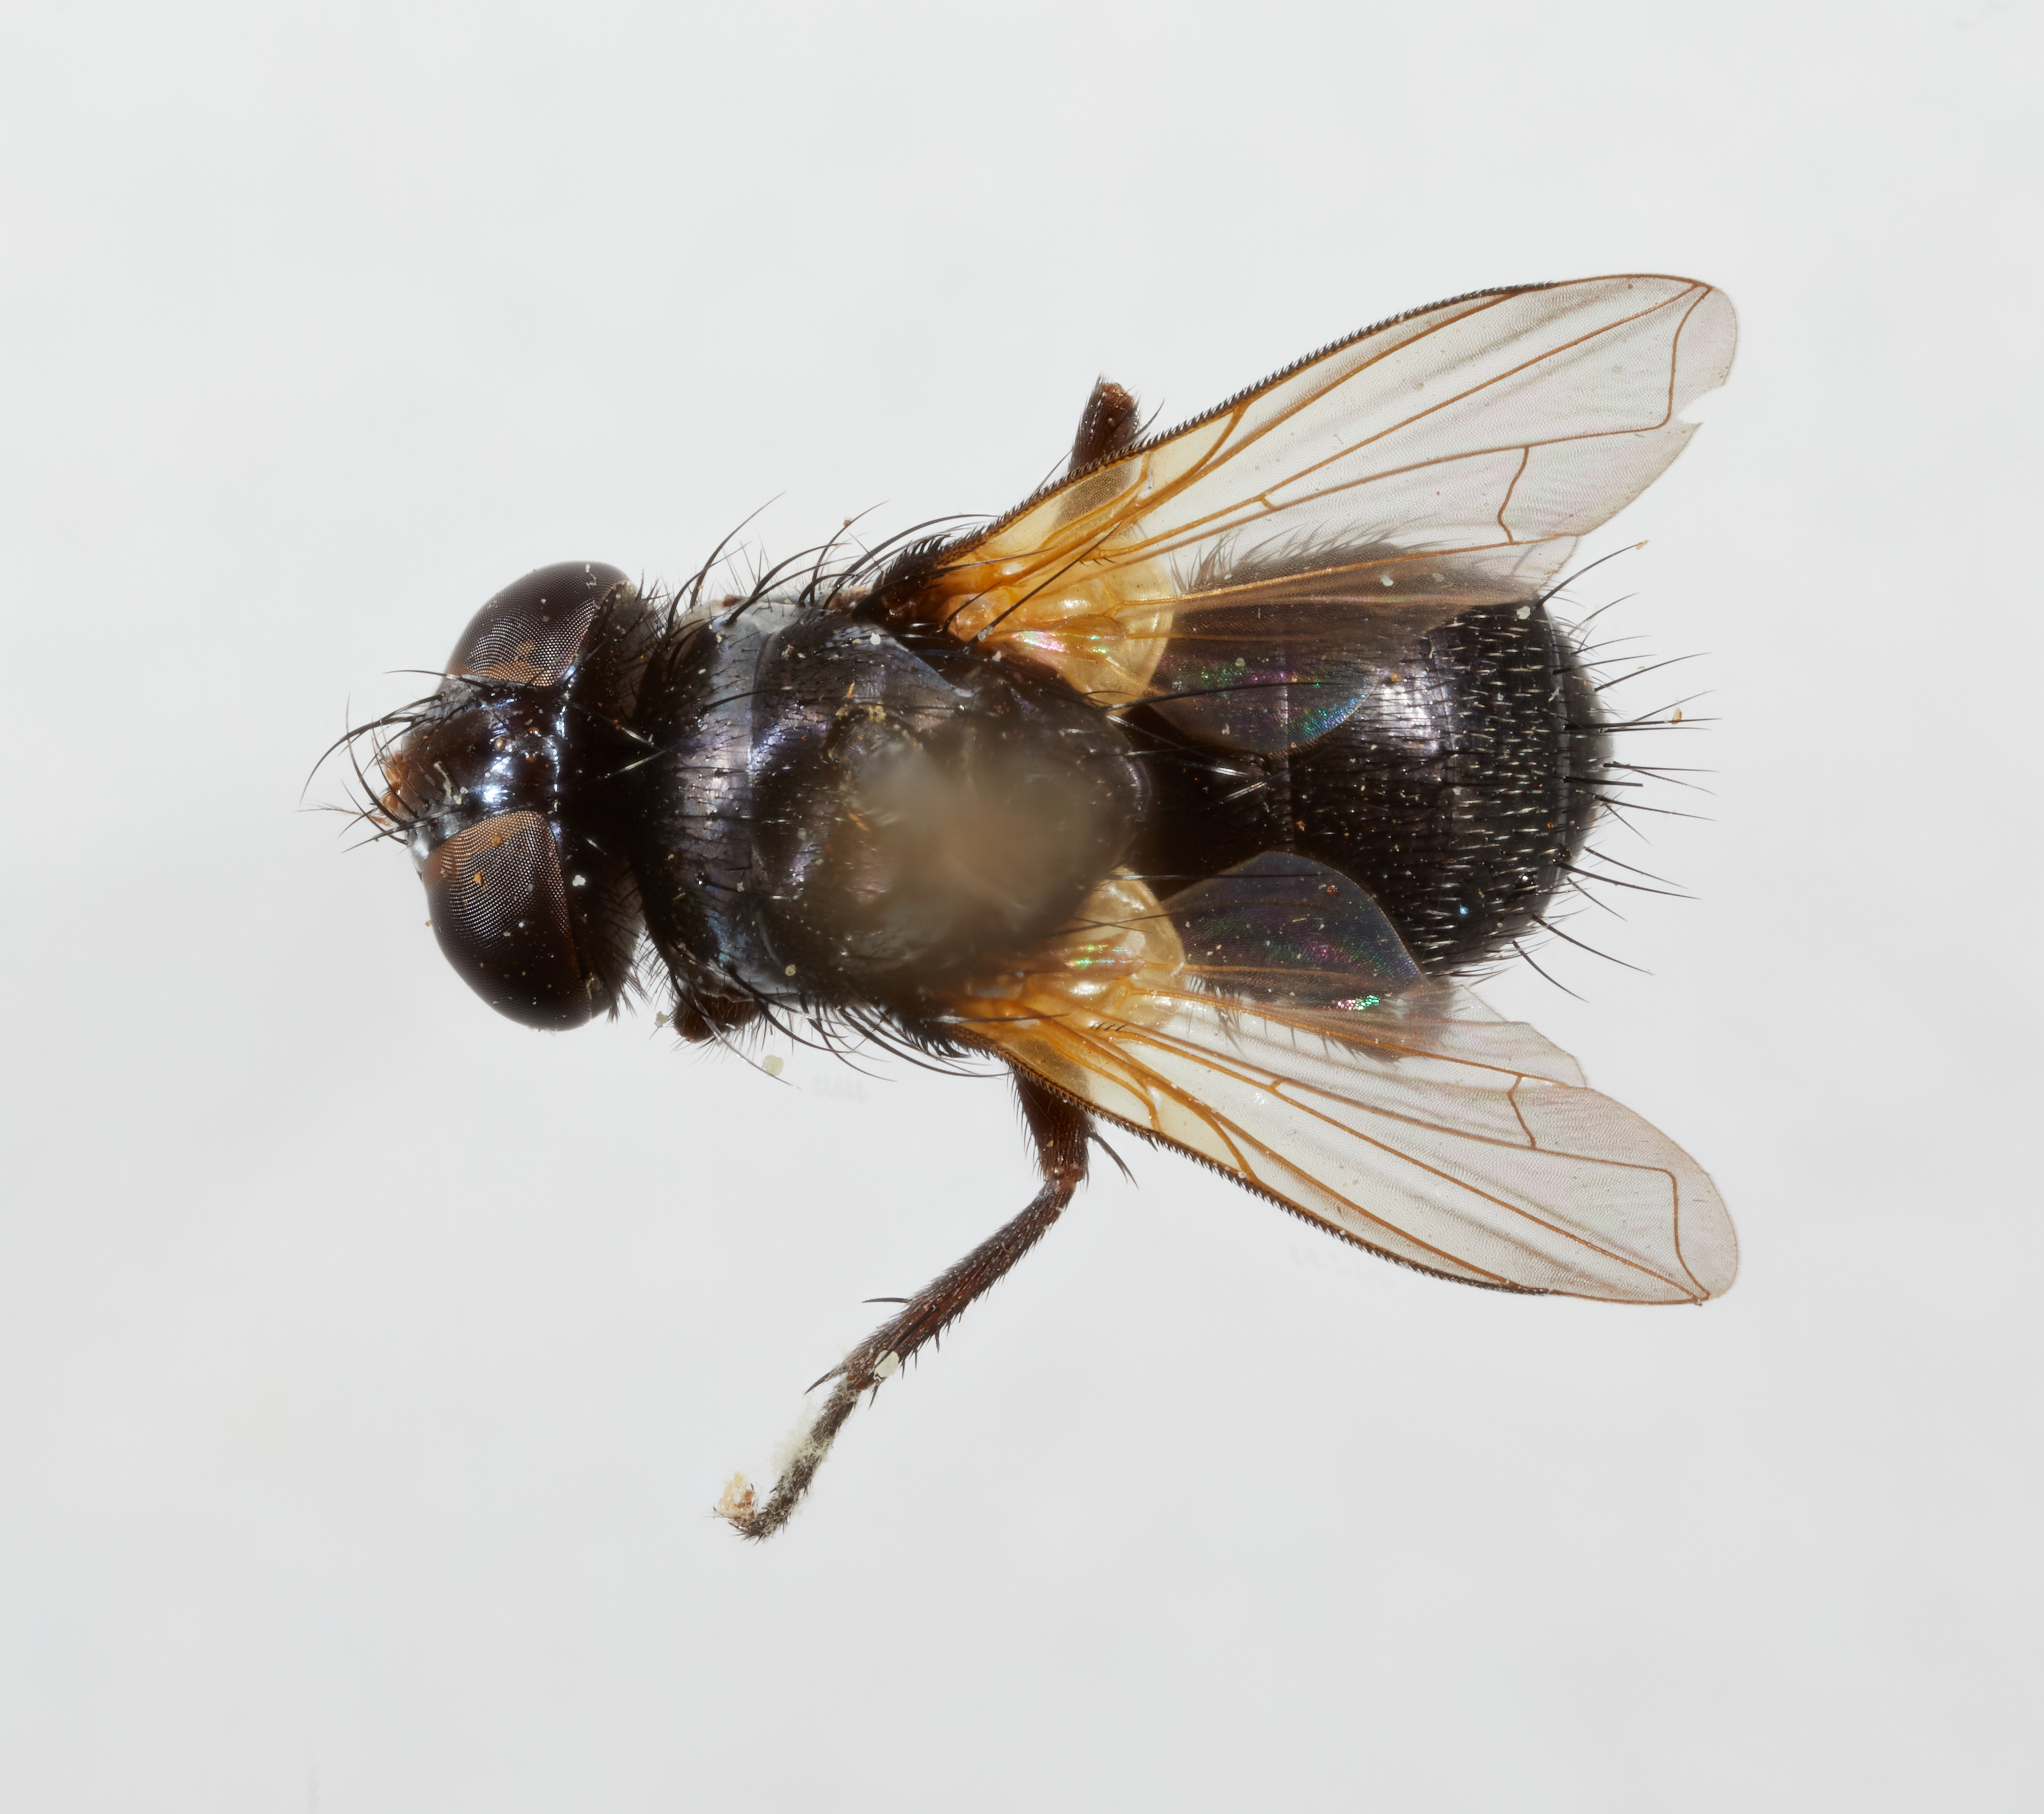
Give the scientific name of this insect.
Myiophasiopsis flavotegulata
